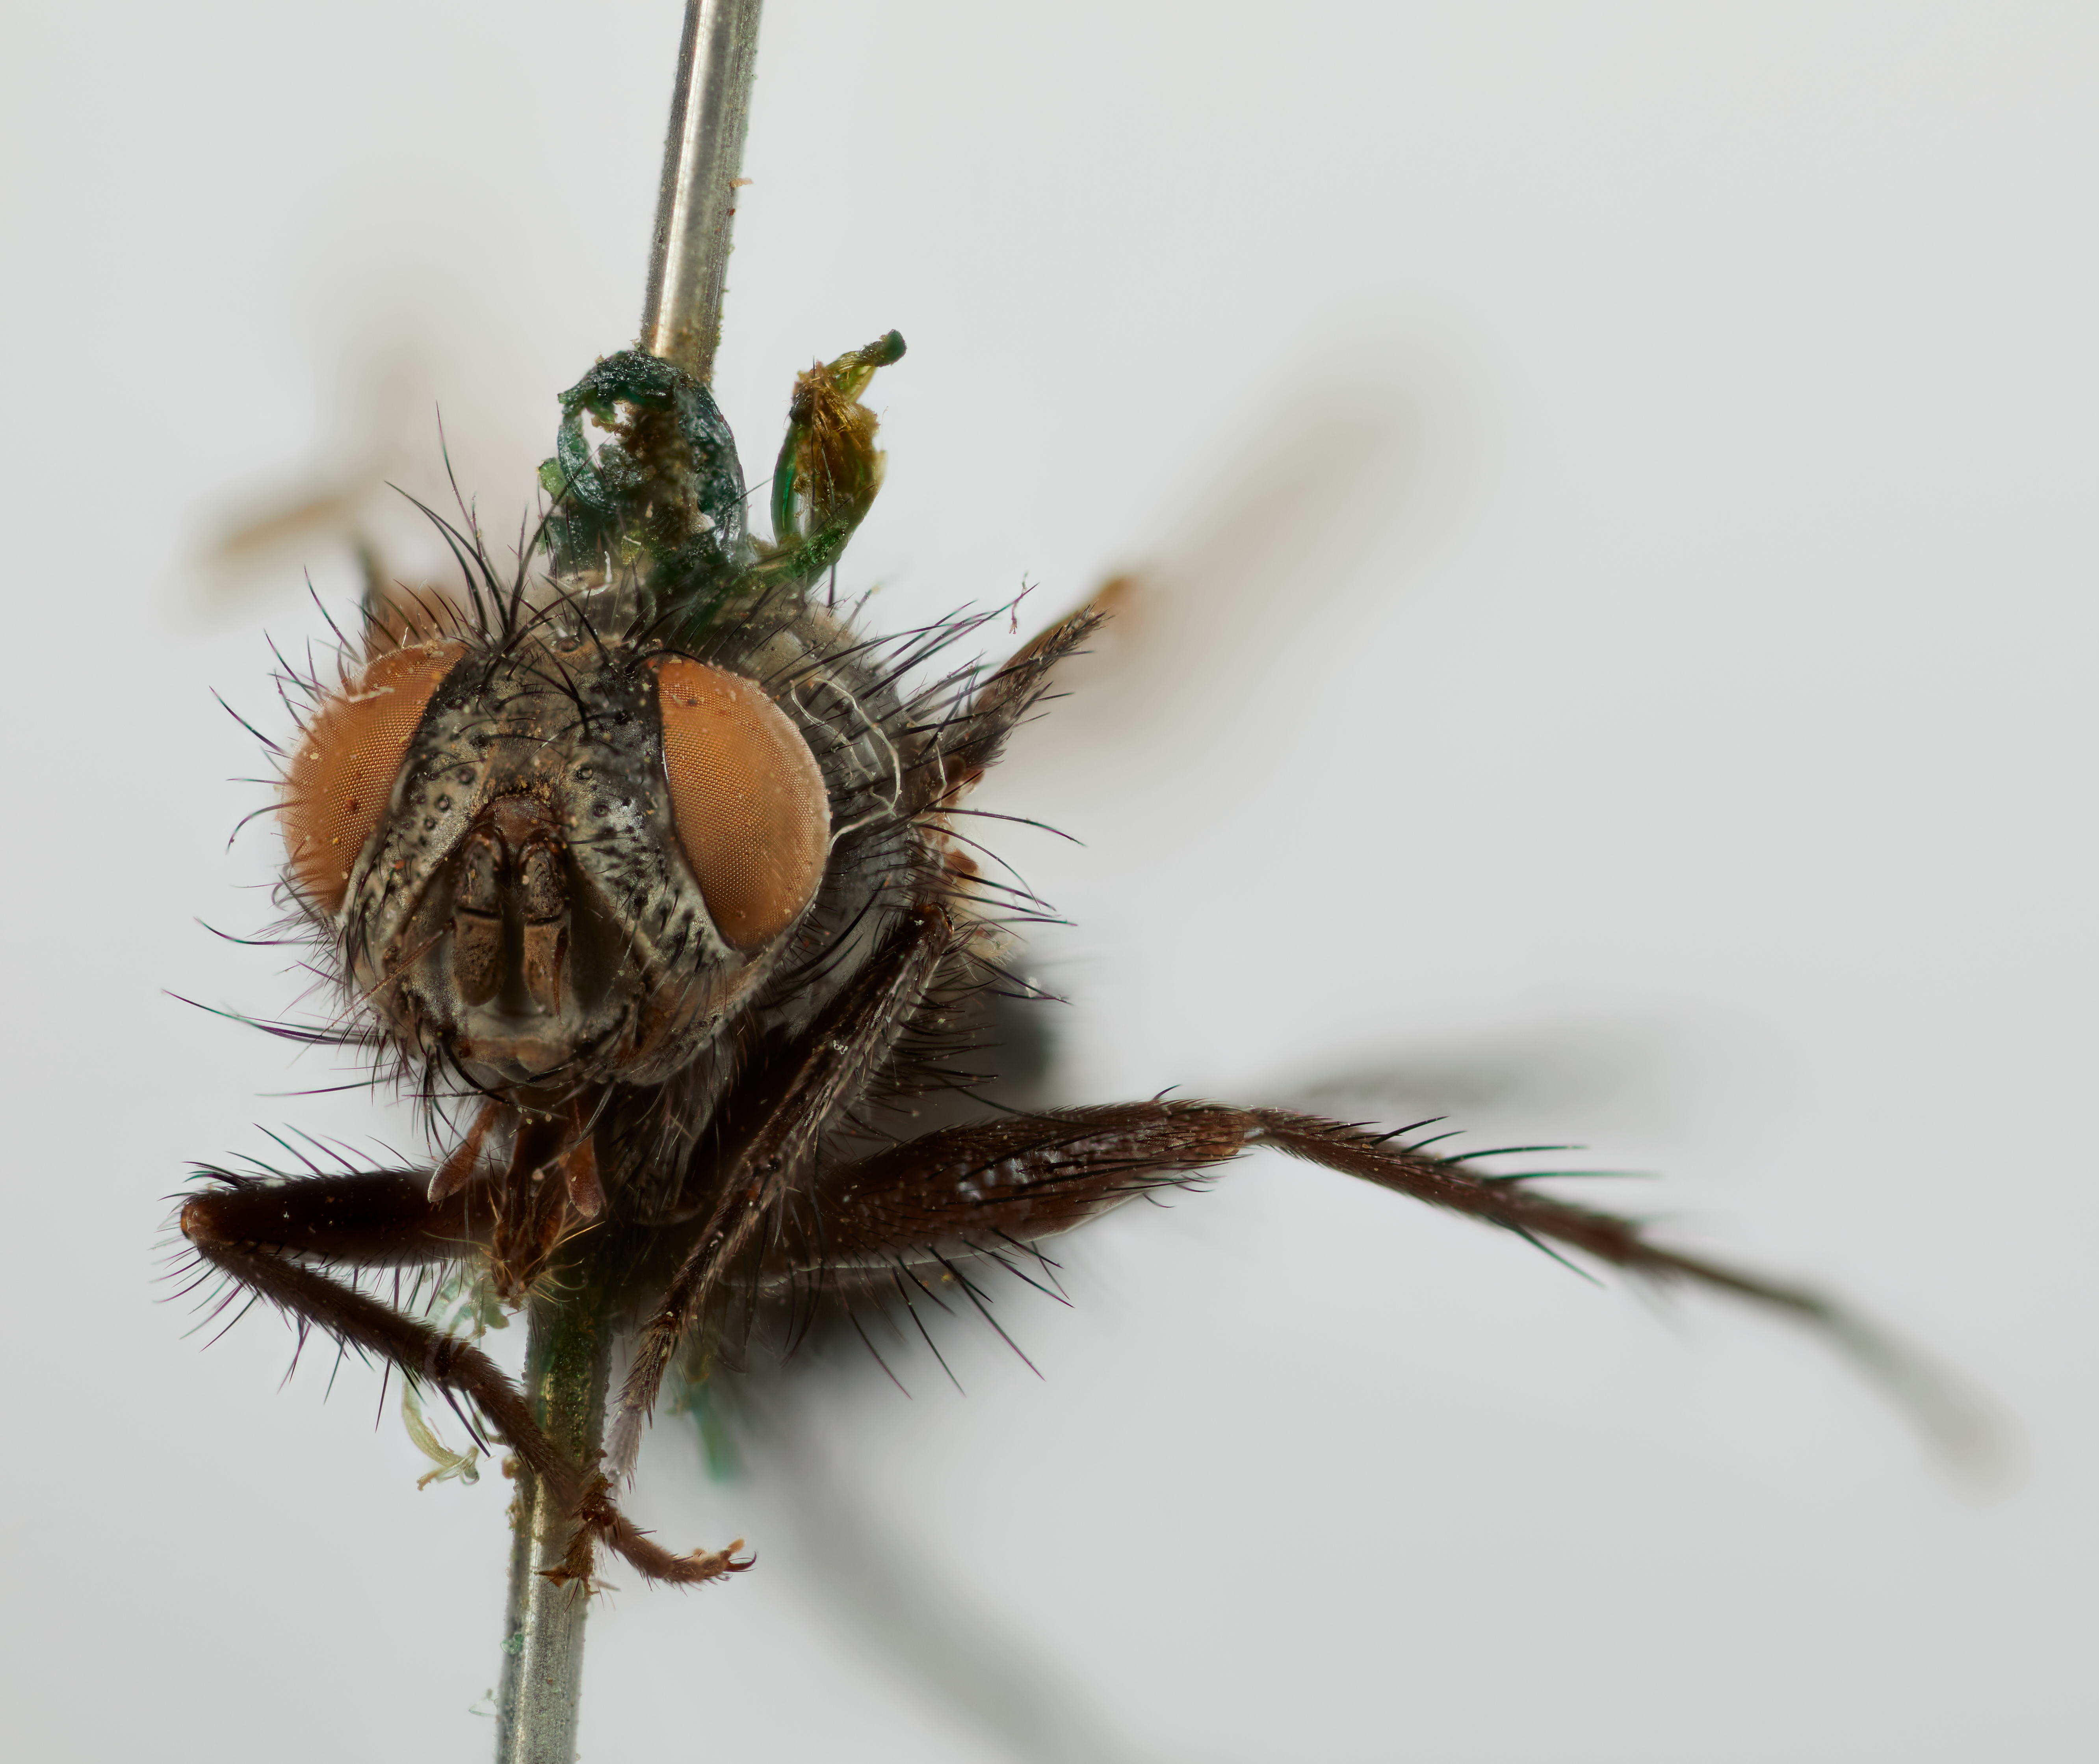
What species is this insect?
Paramuscopteryx genalis
